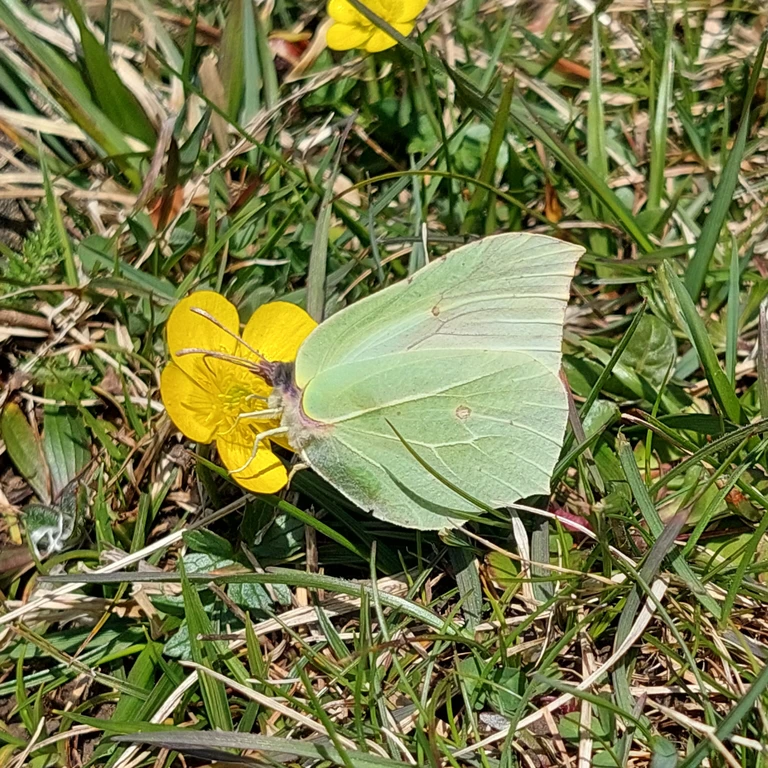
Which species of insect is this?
Gonepteryx rhamni
